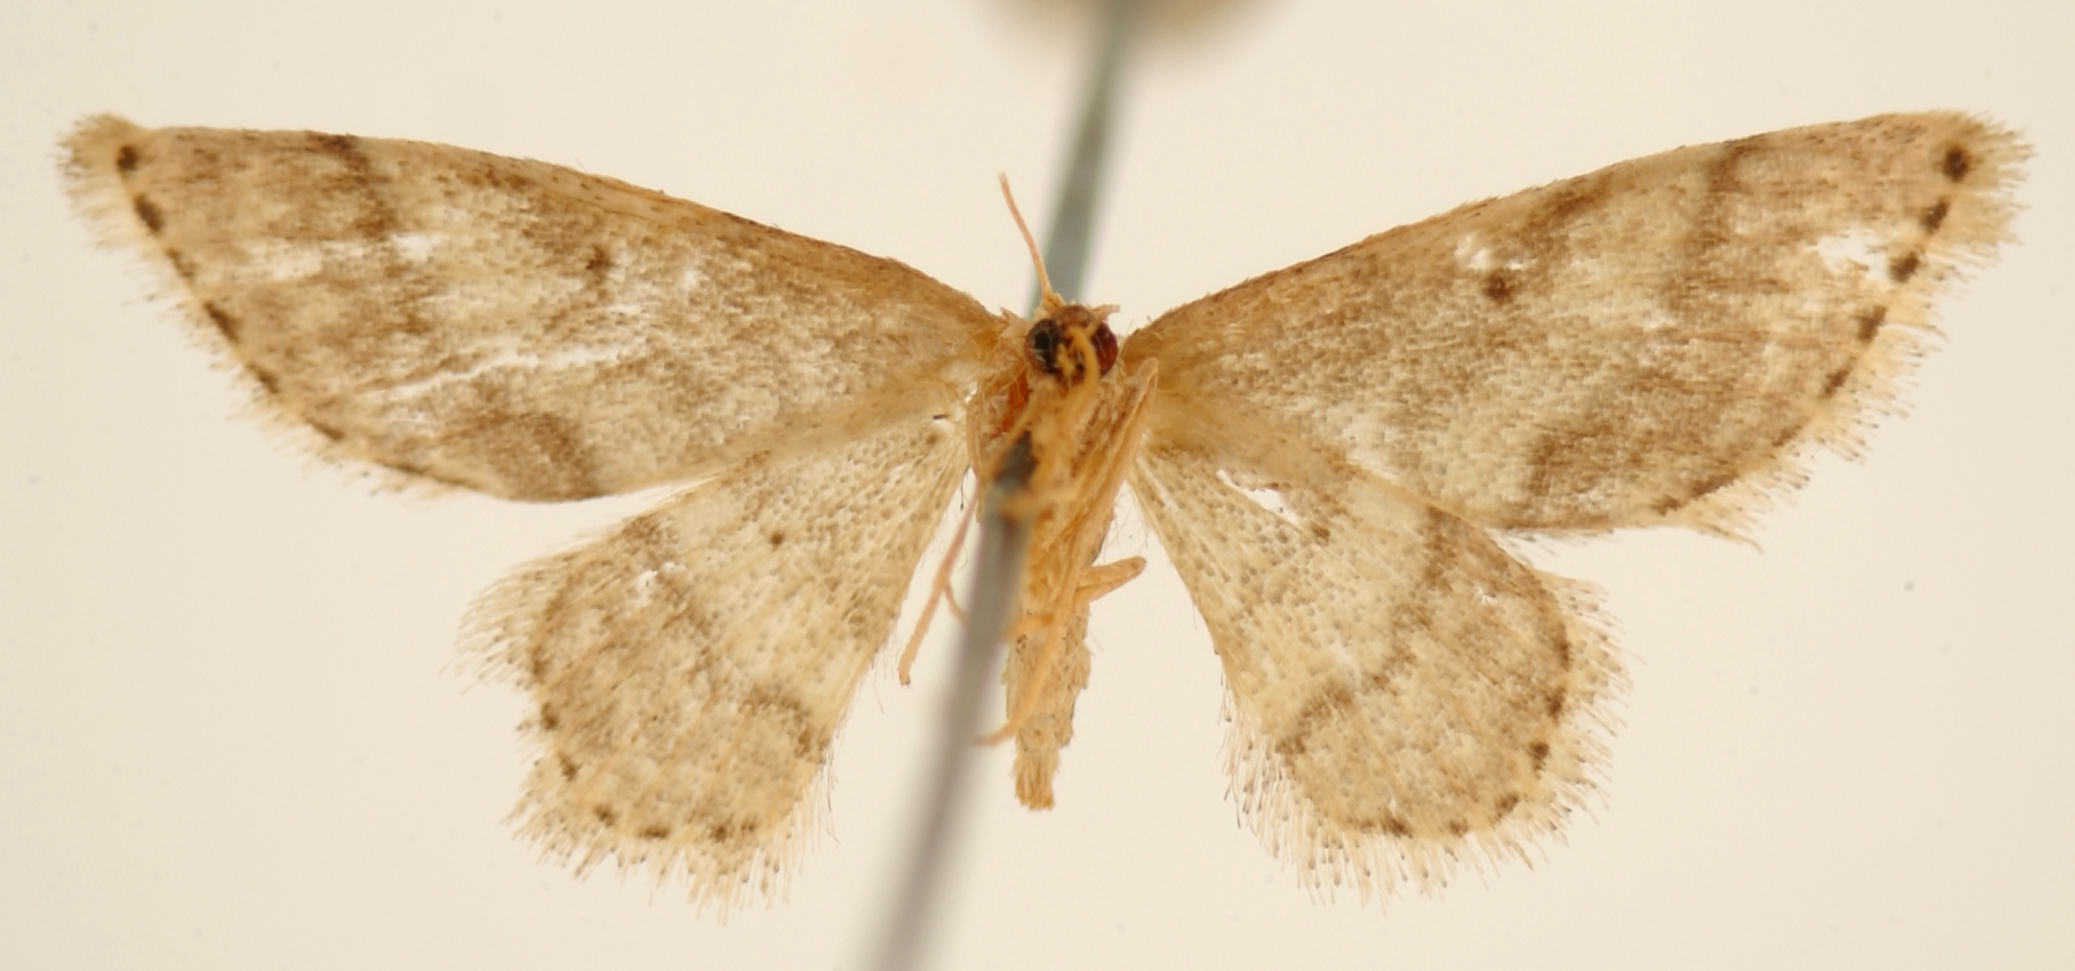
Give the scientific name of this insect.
Euacidalia prusias
